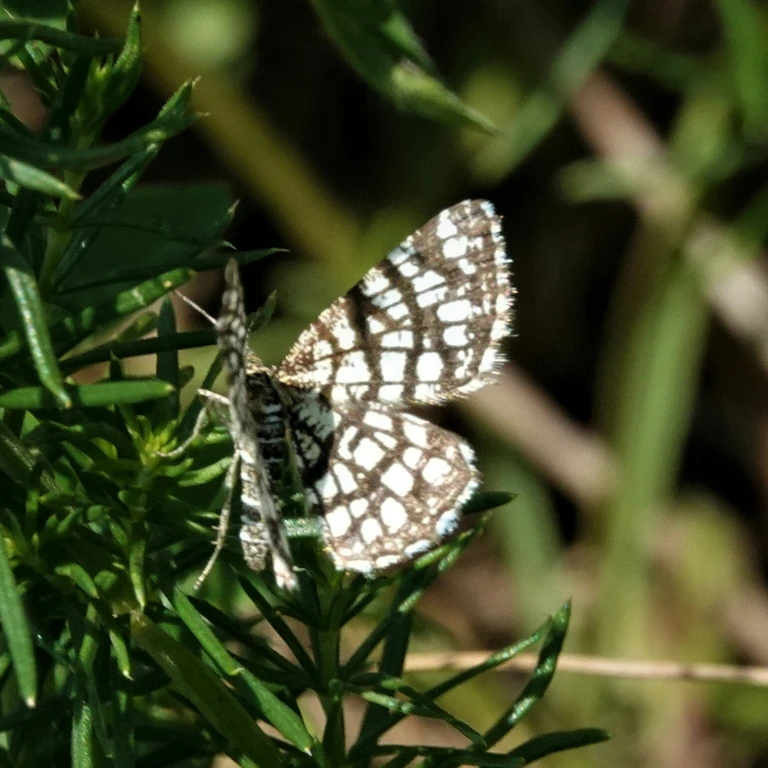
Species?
Chiasmia clathrata
